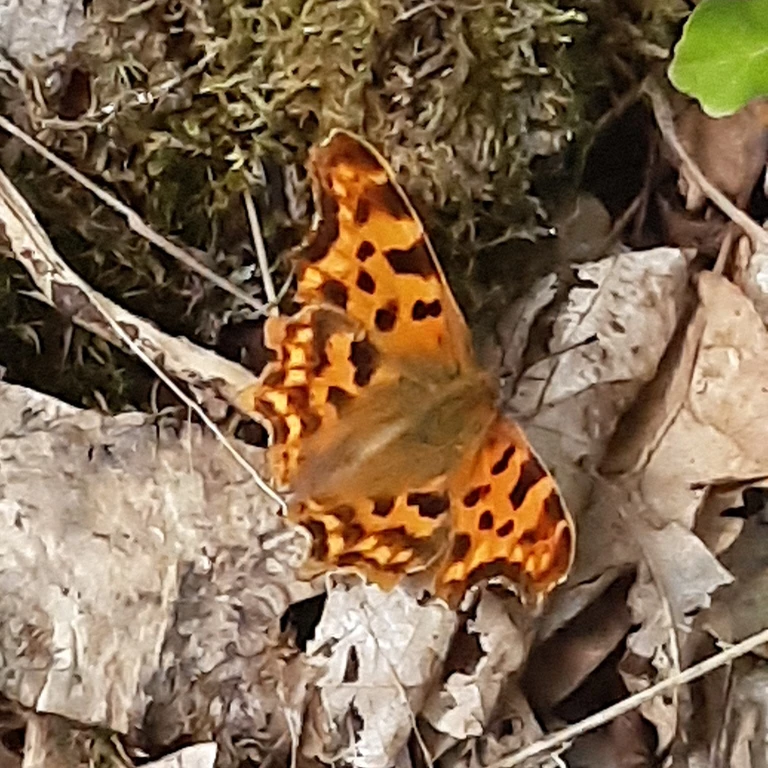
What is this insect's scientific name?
Polygonia c-album
